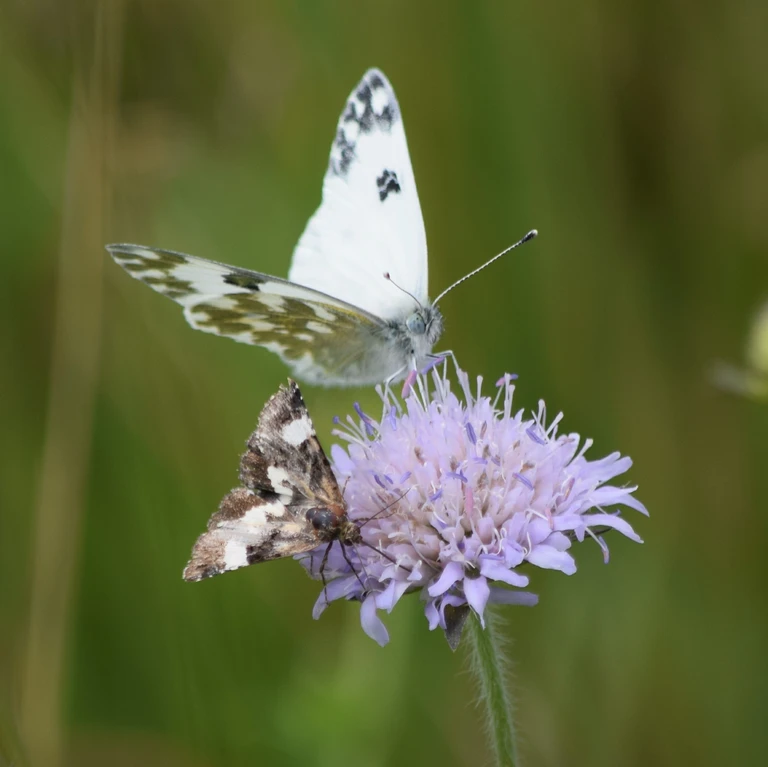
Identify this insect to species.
Pontia edusa
